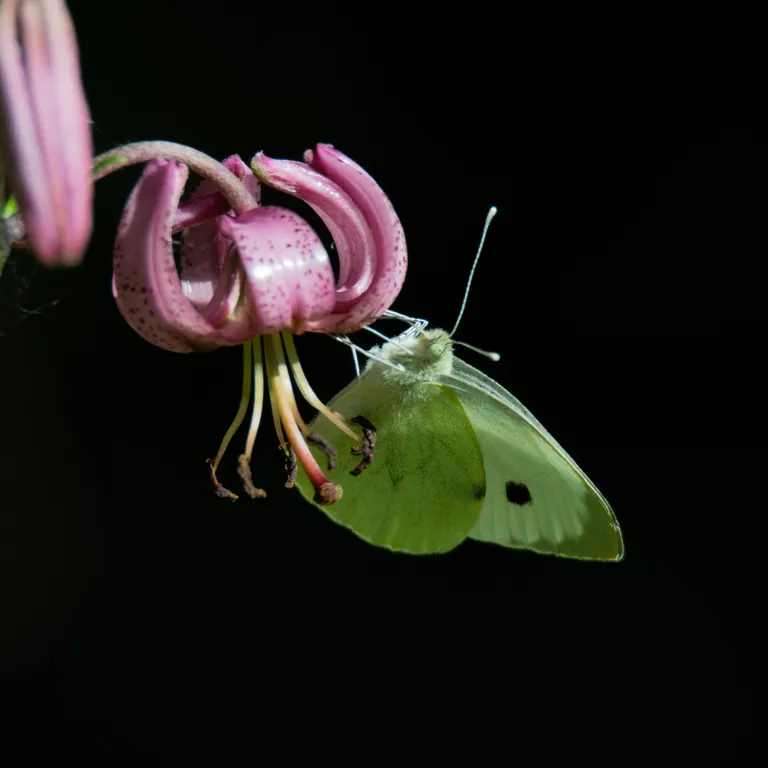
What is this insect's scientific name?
Pieris brassicae
